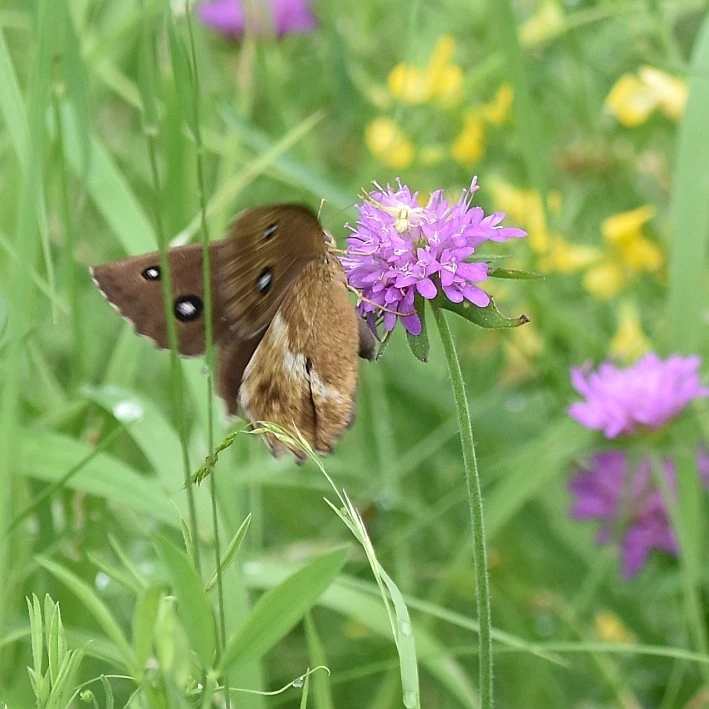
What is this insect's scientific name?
Minois dryas
